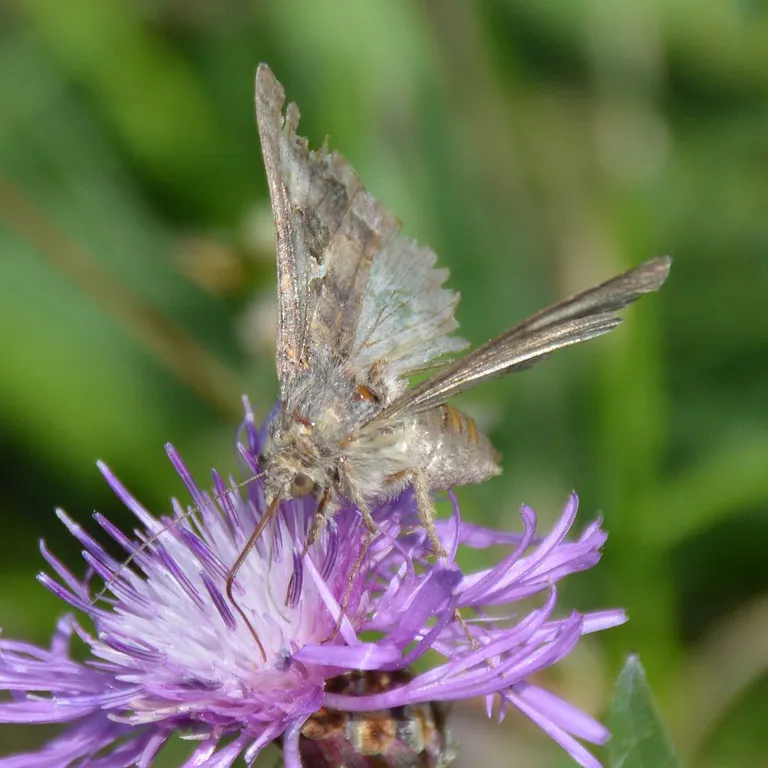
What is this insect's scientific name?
Autographa gamma
